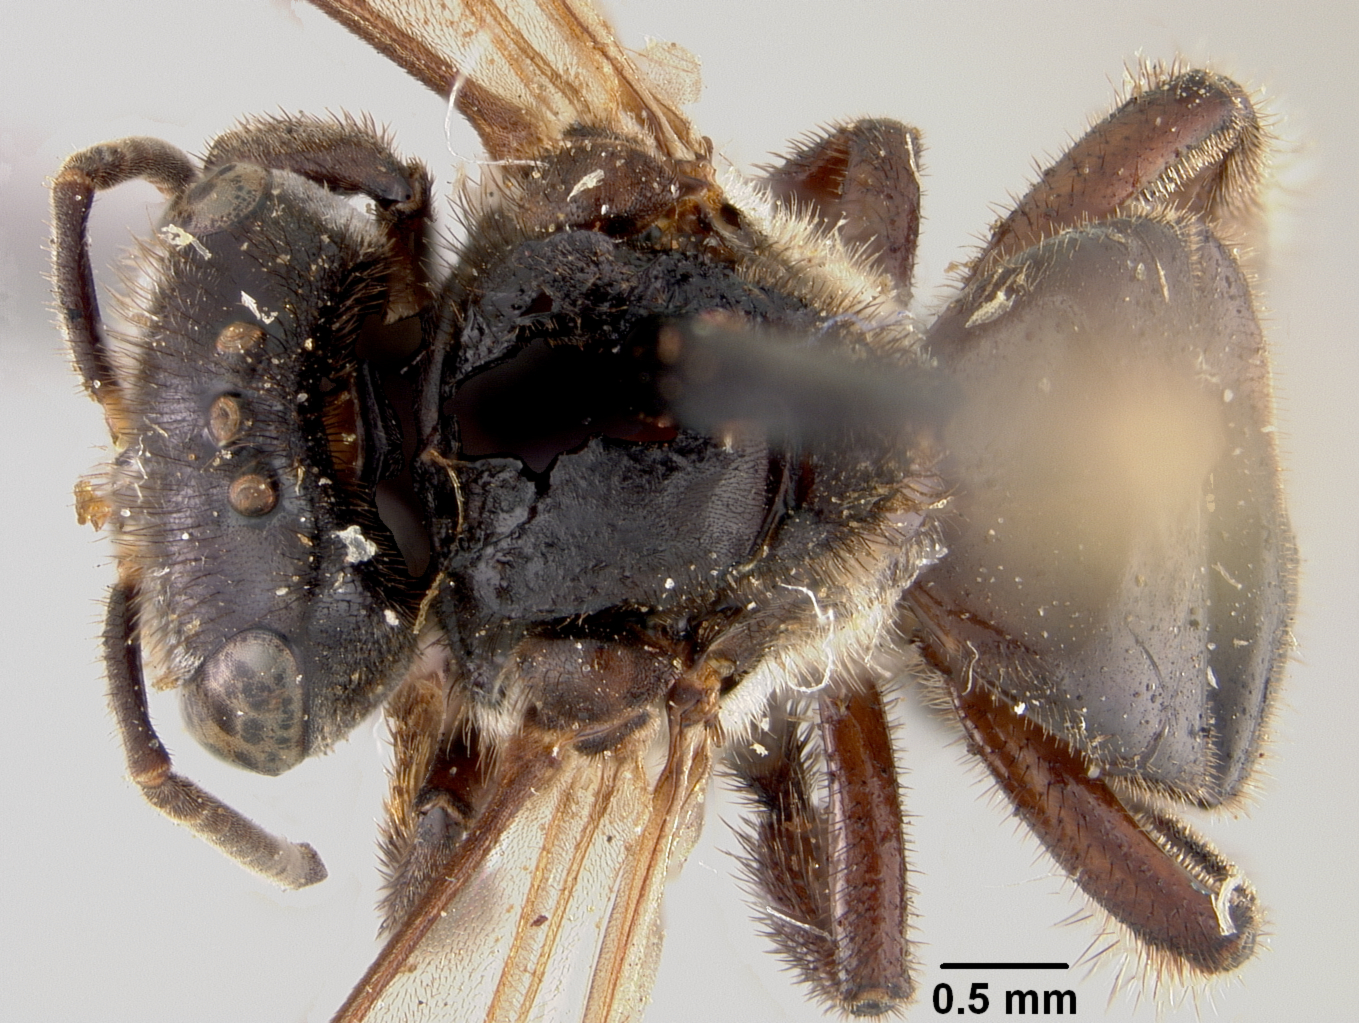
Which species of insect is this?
Geotrigona michoacanensis
